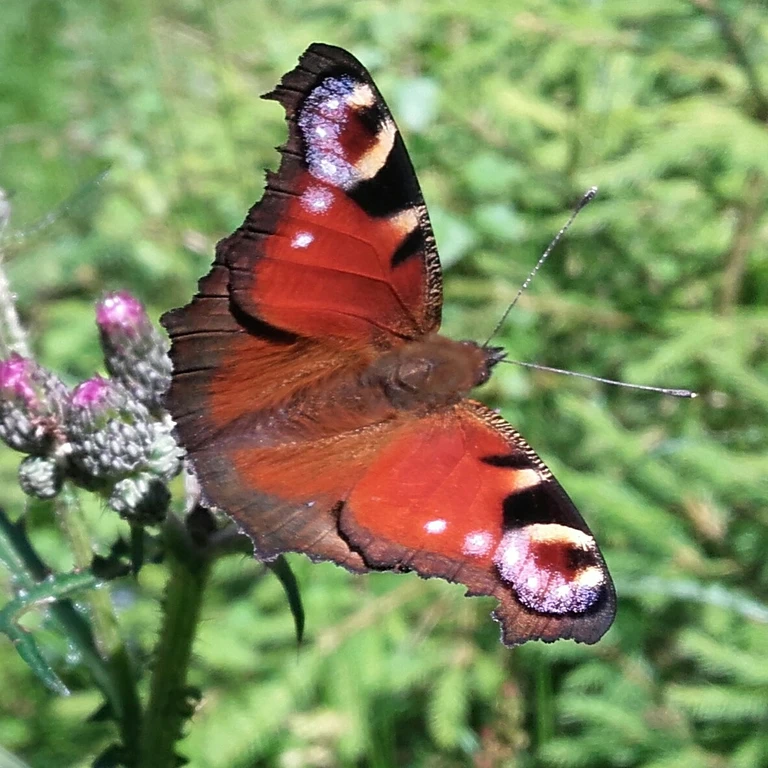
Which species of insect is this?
Aglais io
